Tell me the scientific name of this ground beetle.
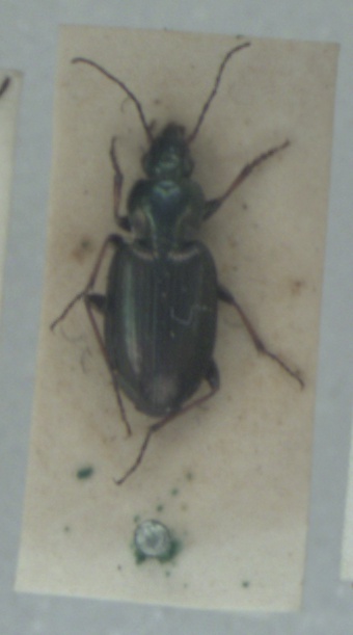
Agonum muelleri
